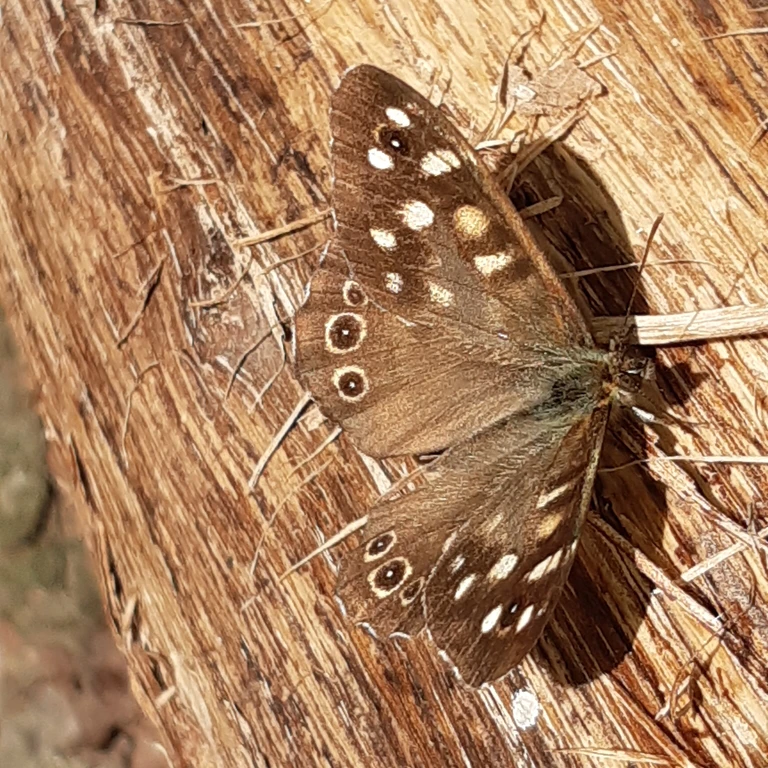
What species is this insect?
Pararge aegeria
